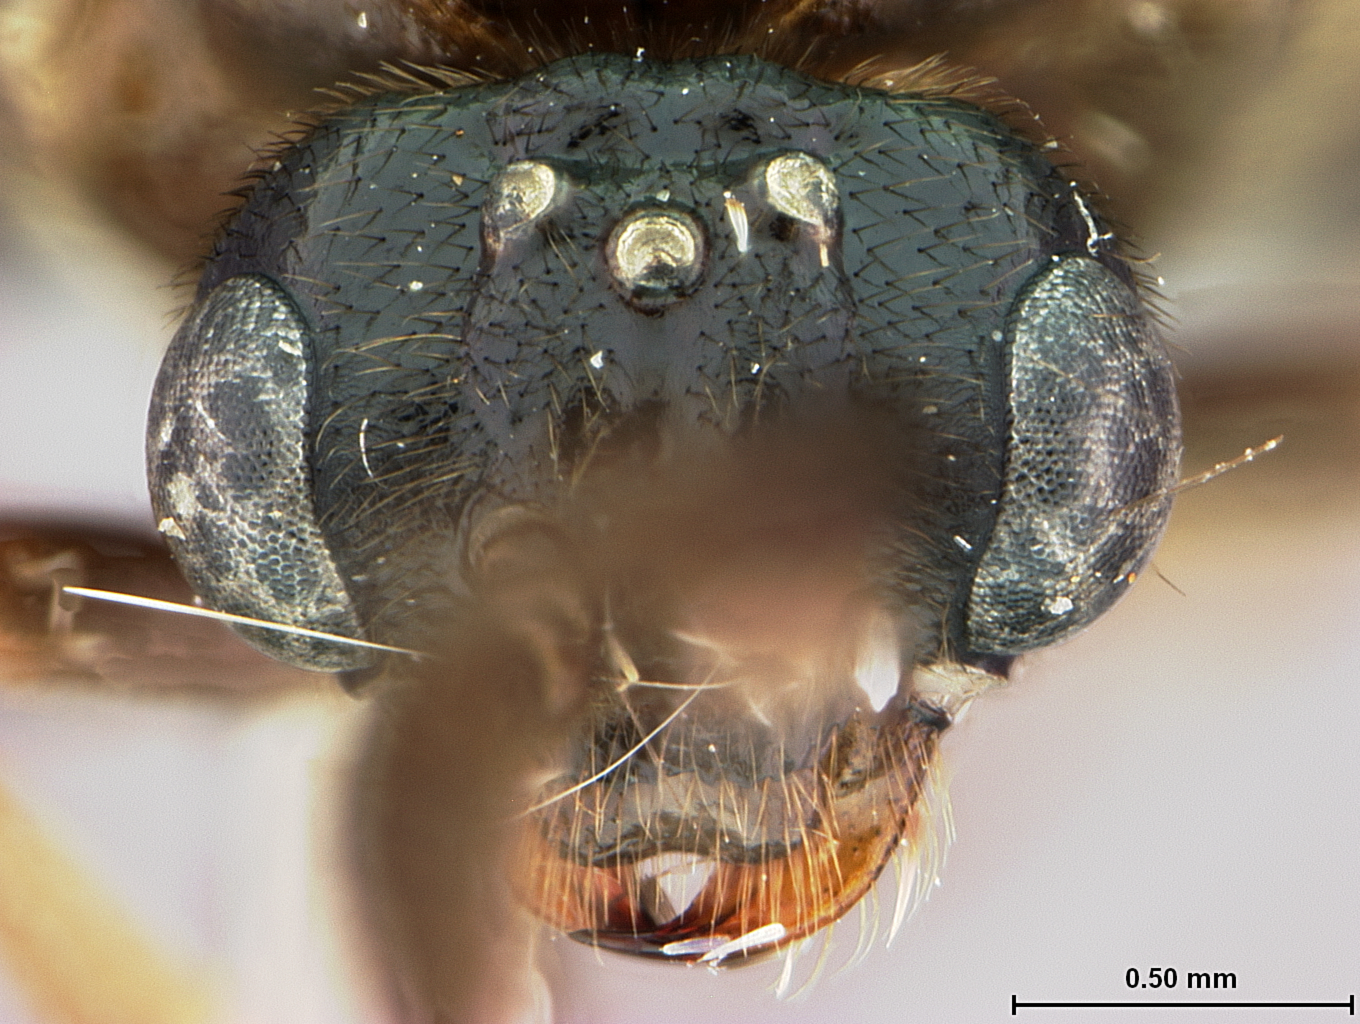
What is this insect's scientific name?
Perreyiella vexita
